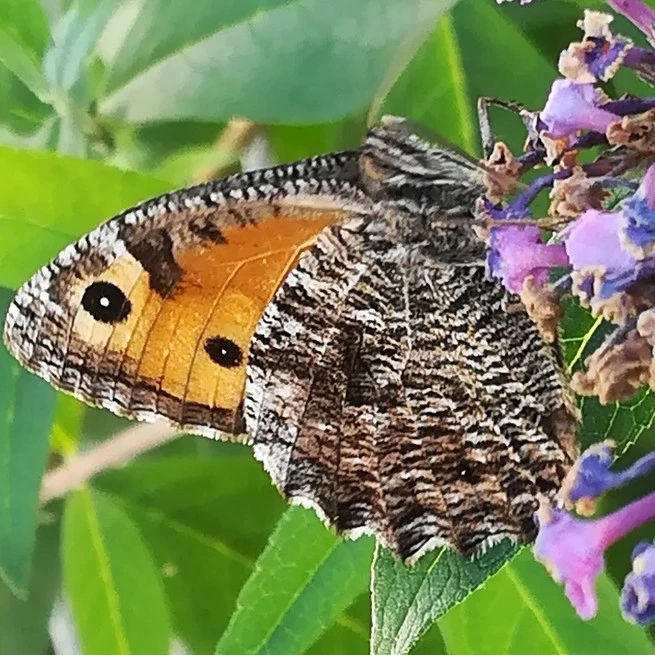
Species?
Hipparchia semele
